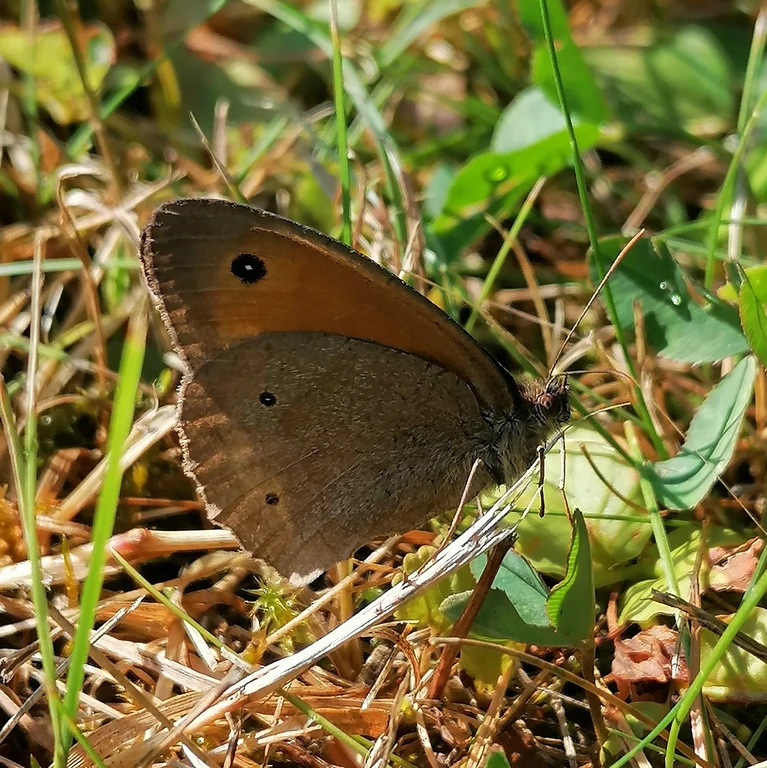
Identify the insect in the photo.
Maniola jurtina
